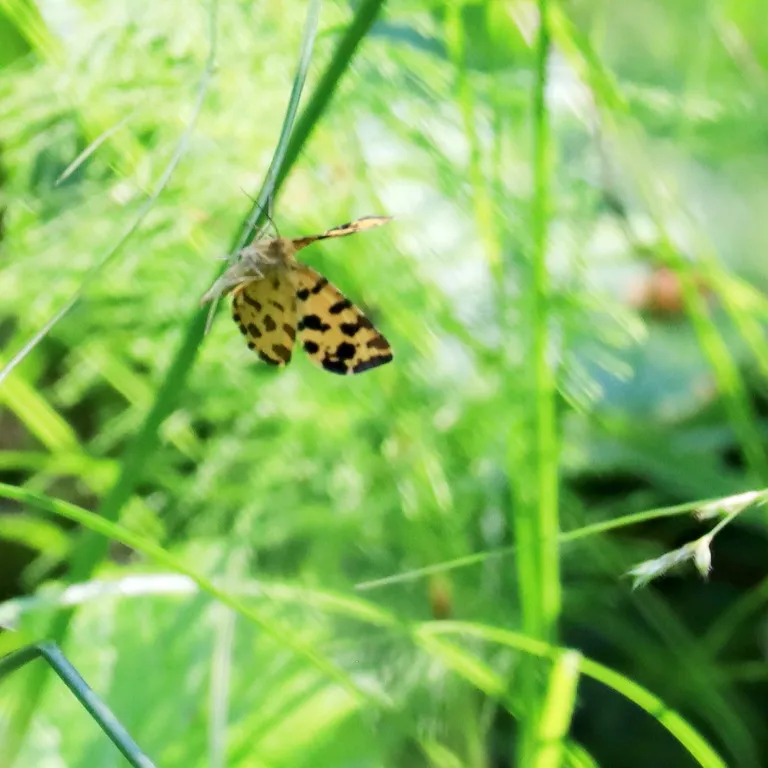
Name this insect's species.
Pseudopanthera macularia
